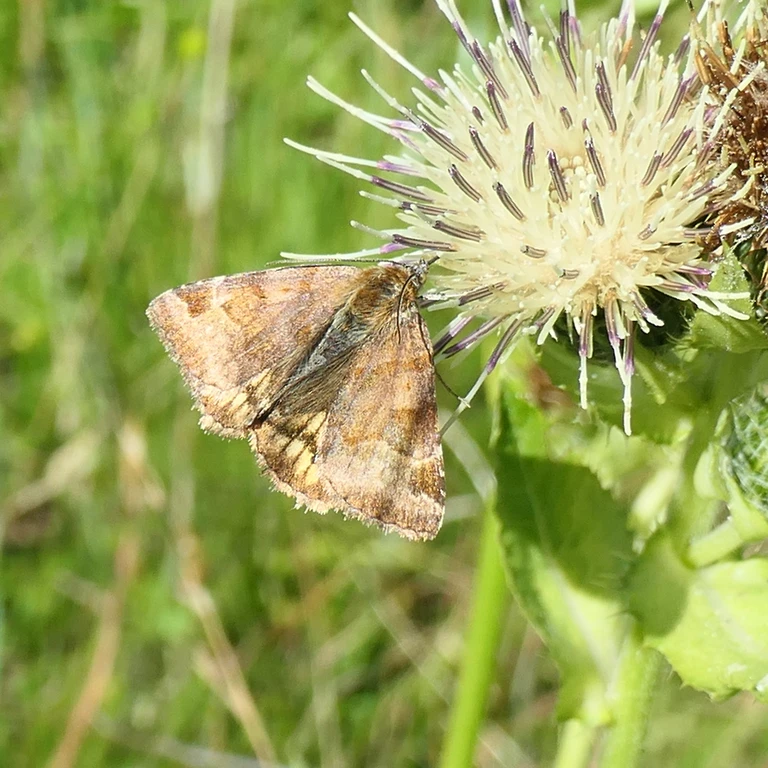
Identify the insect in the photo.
Euclidia glyphica
